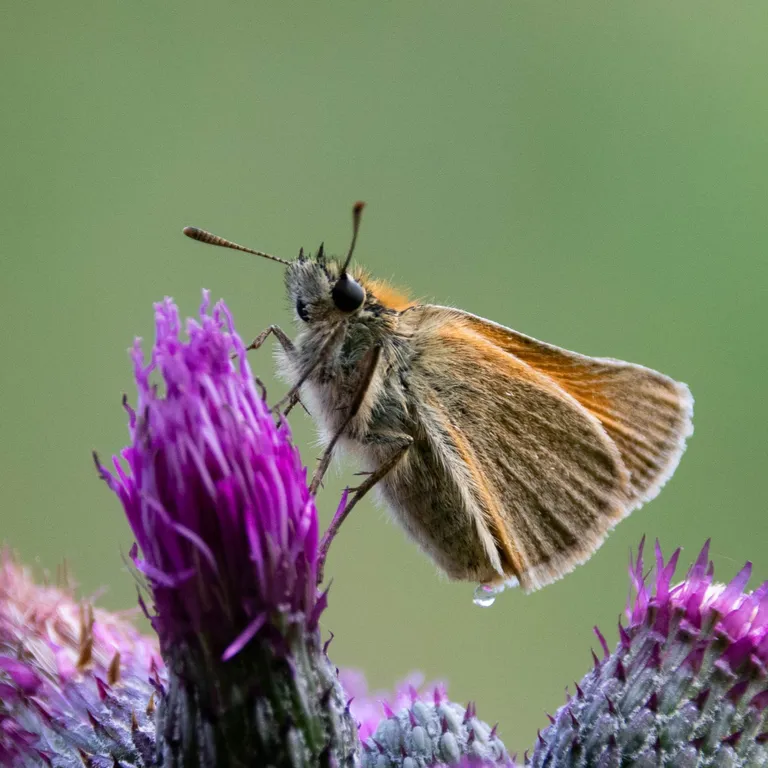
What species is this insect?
Thymelicus sylvestris
